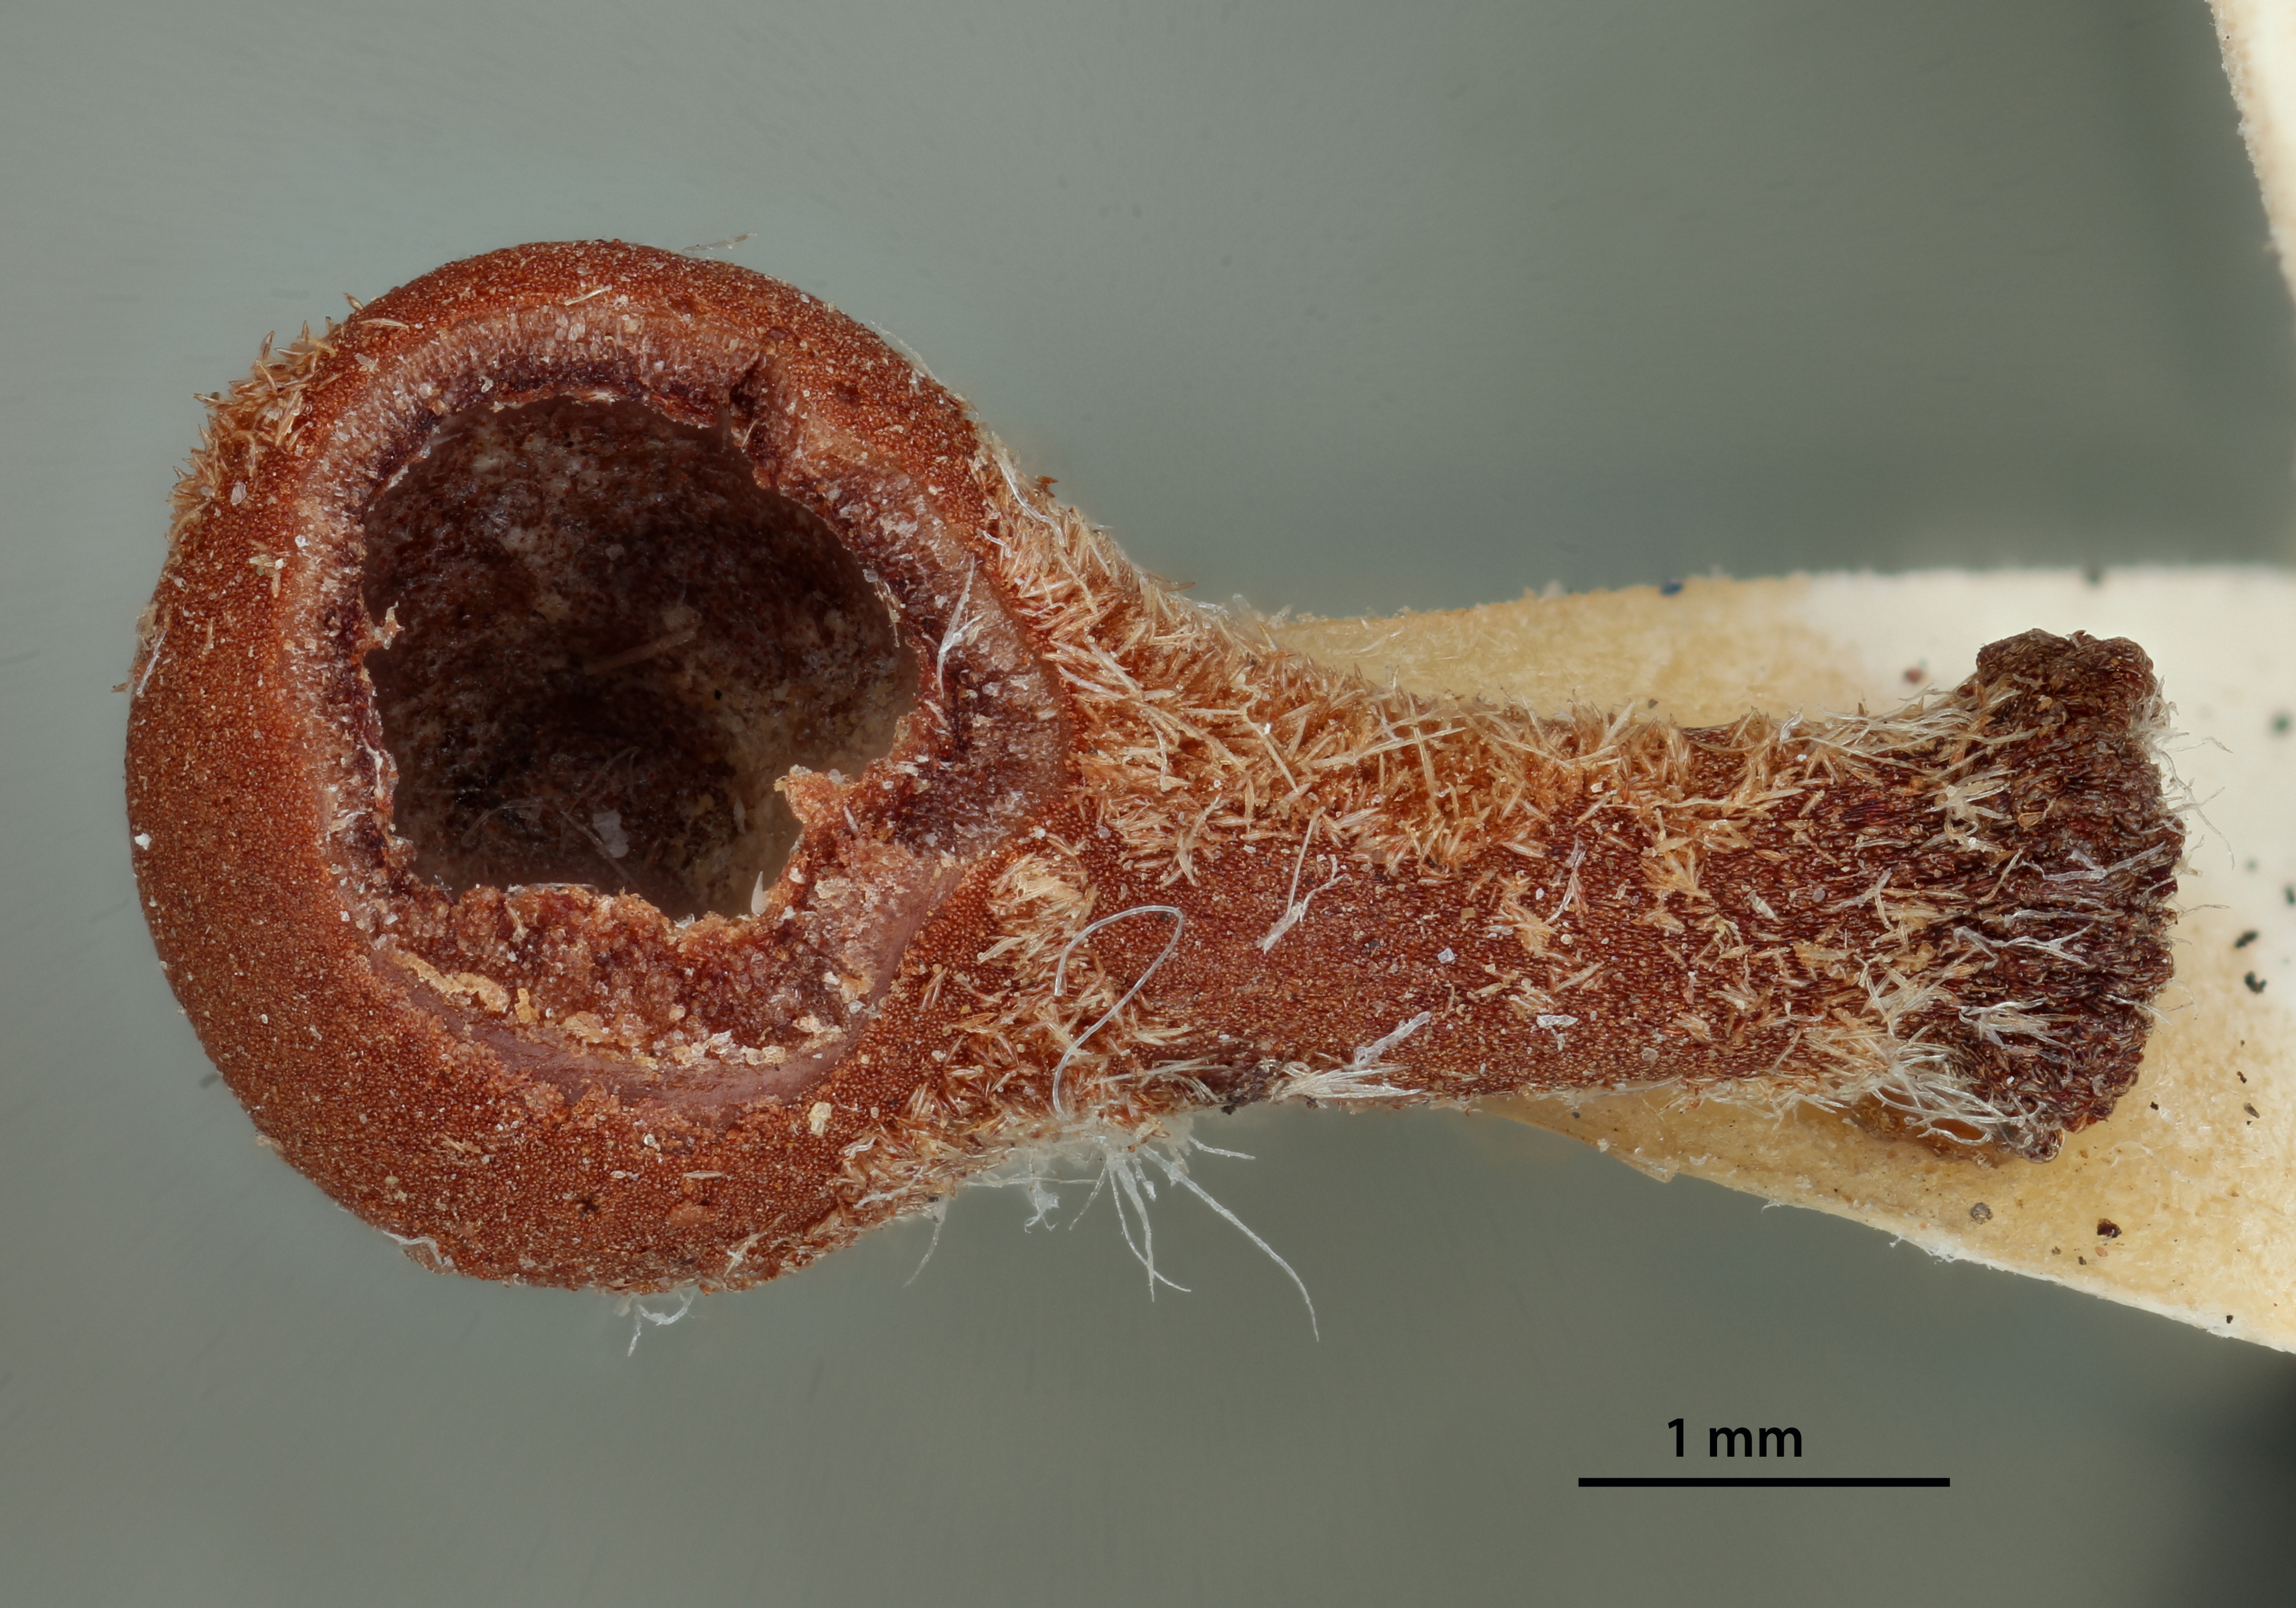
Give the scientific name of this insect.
Xanthoteras teres
